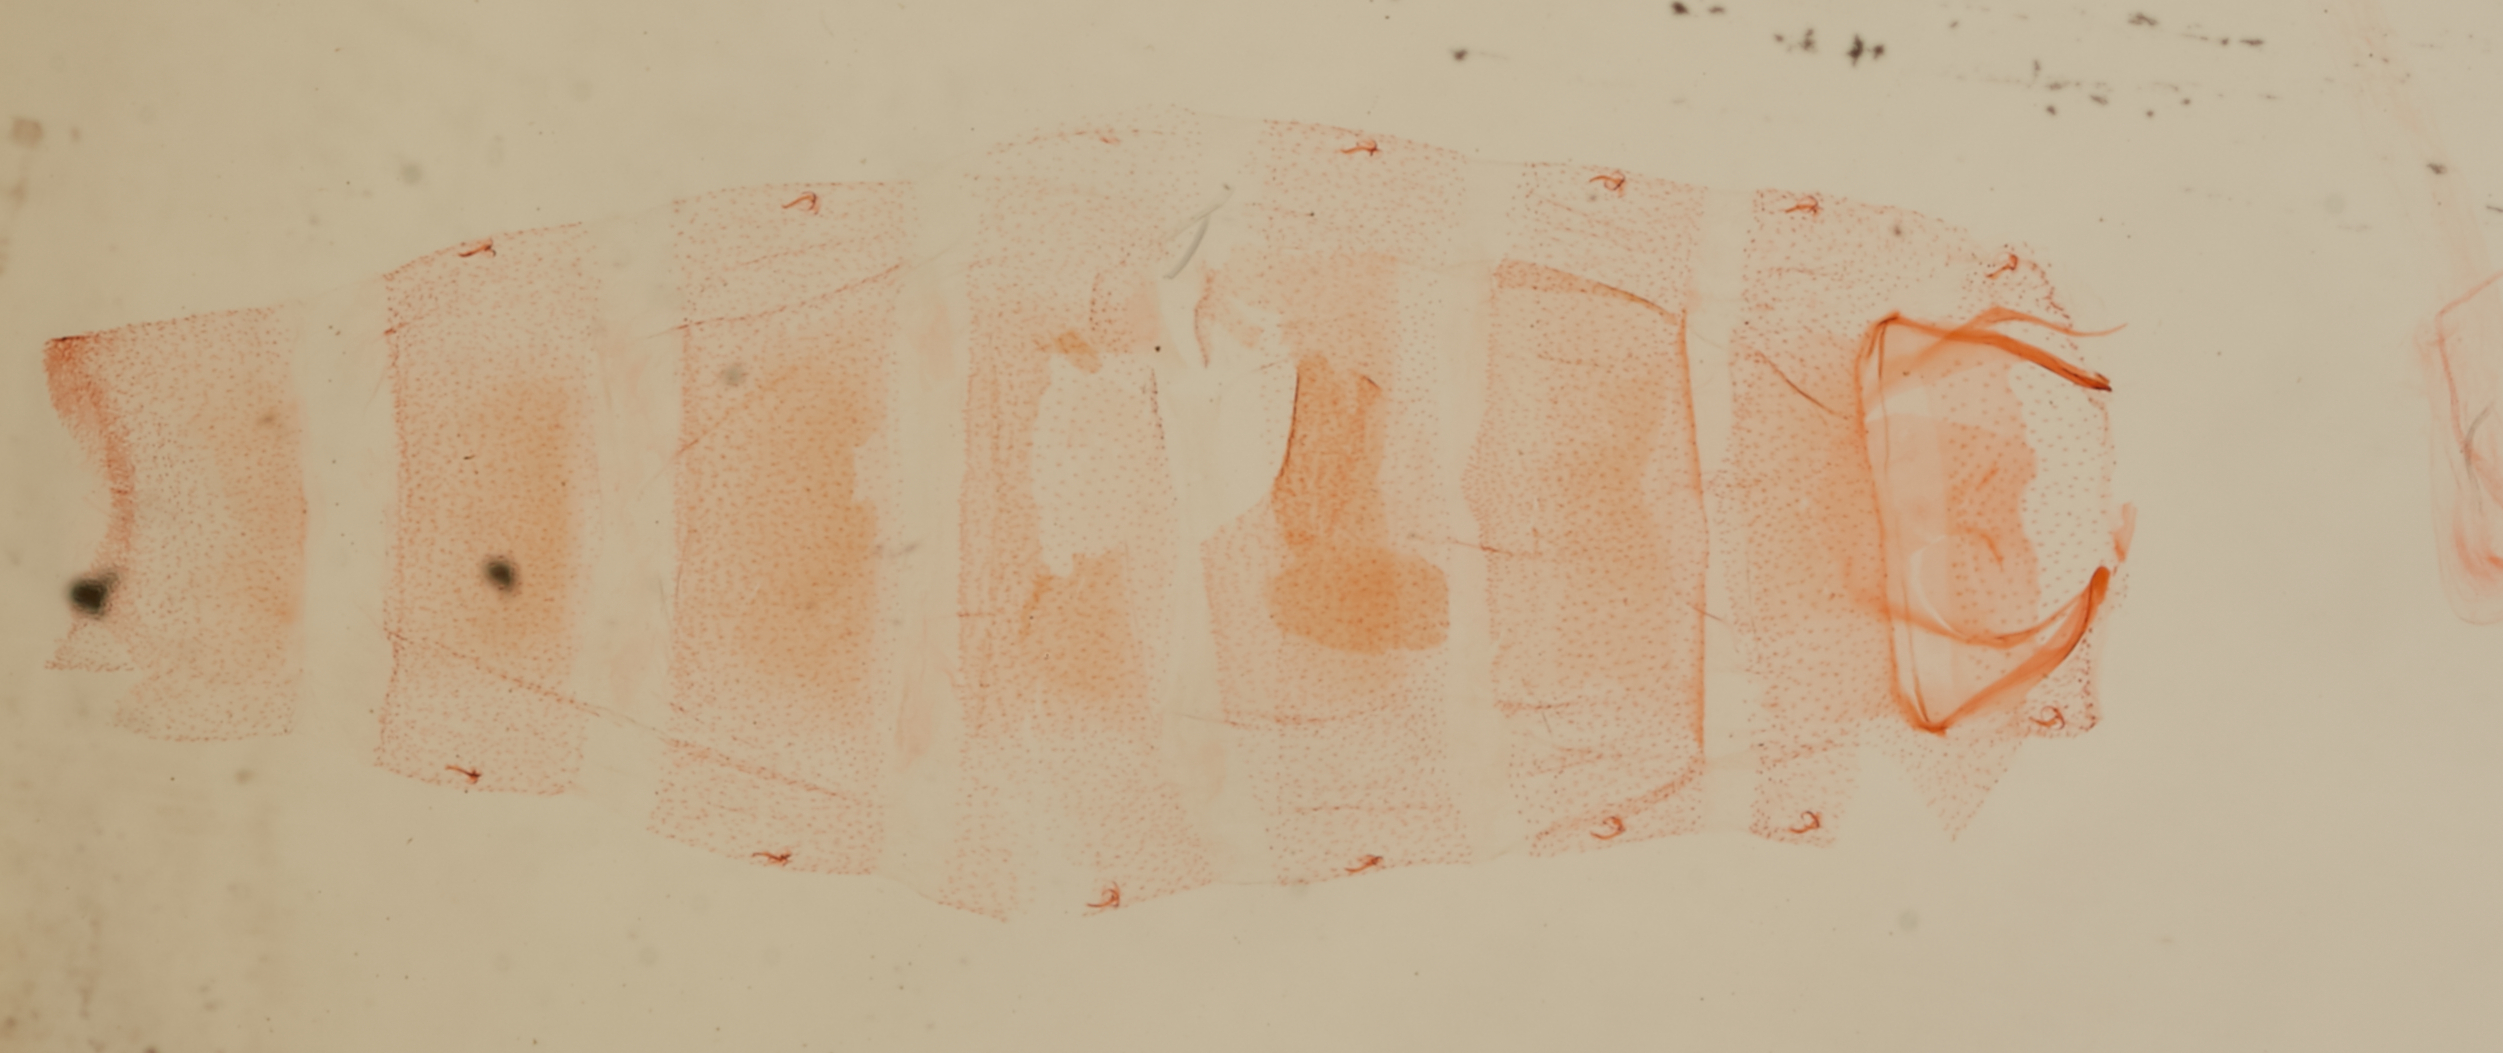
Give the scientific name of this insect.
Aristotelia ochreella
